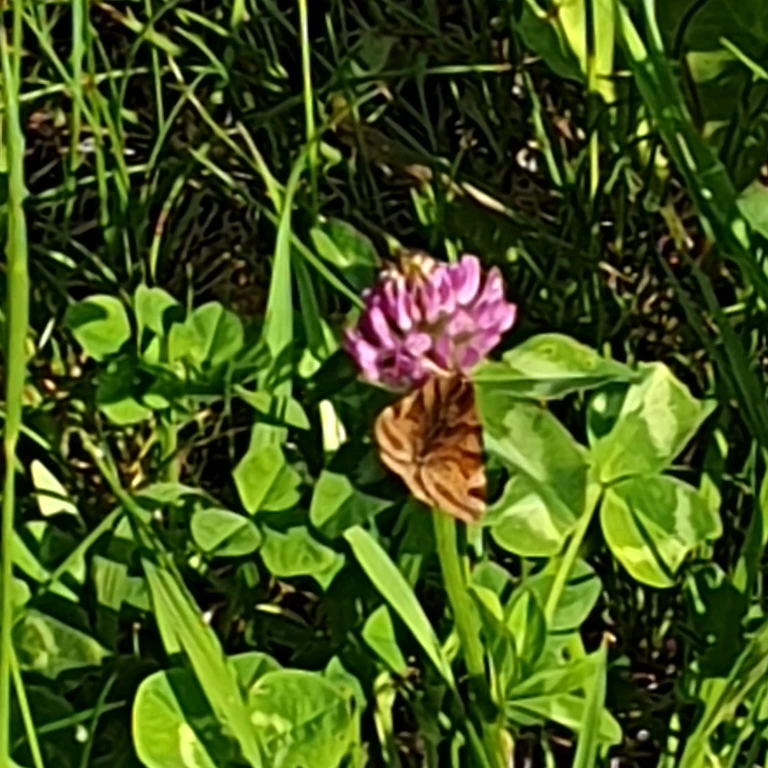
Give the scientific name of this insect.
Euclidia glyphica
